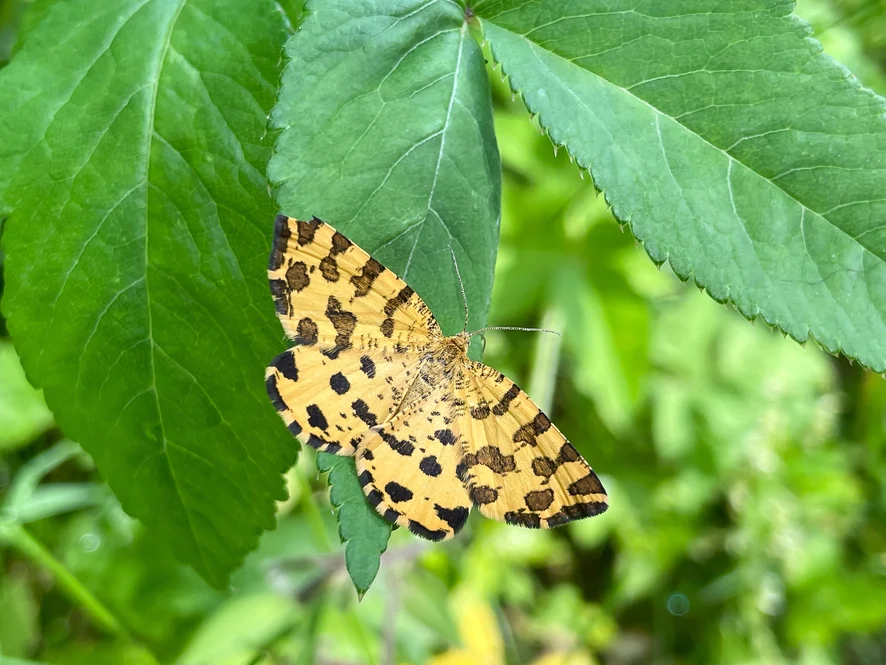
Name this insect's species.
Pseudopanthera macularia
